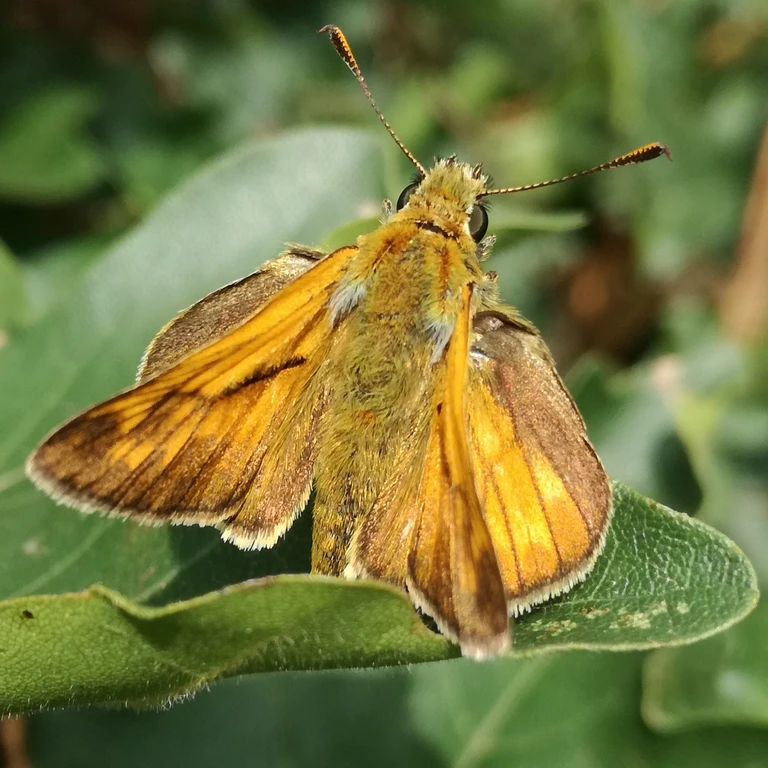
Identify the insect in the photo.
Ochlodes sylvanus (also Ochlodes venata)
